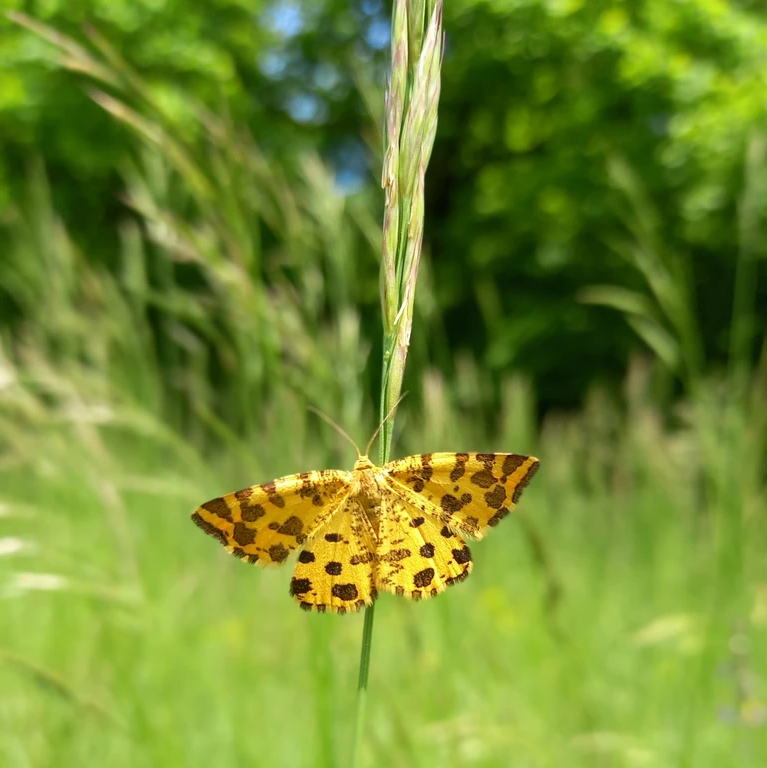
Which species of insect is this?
Pseudopanthera macularia
